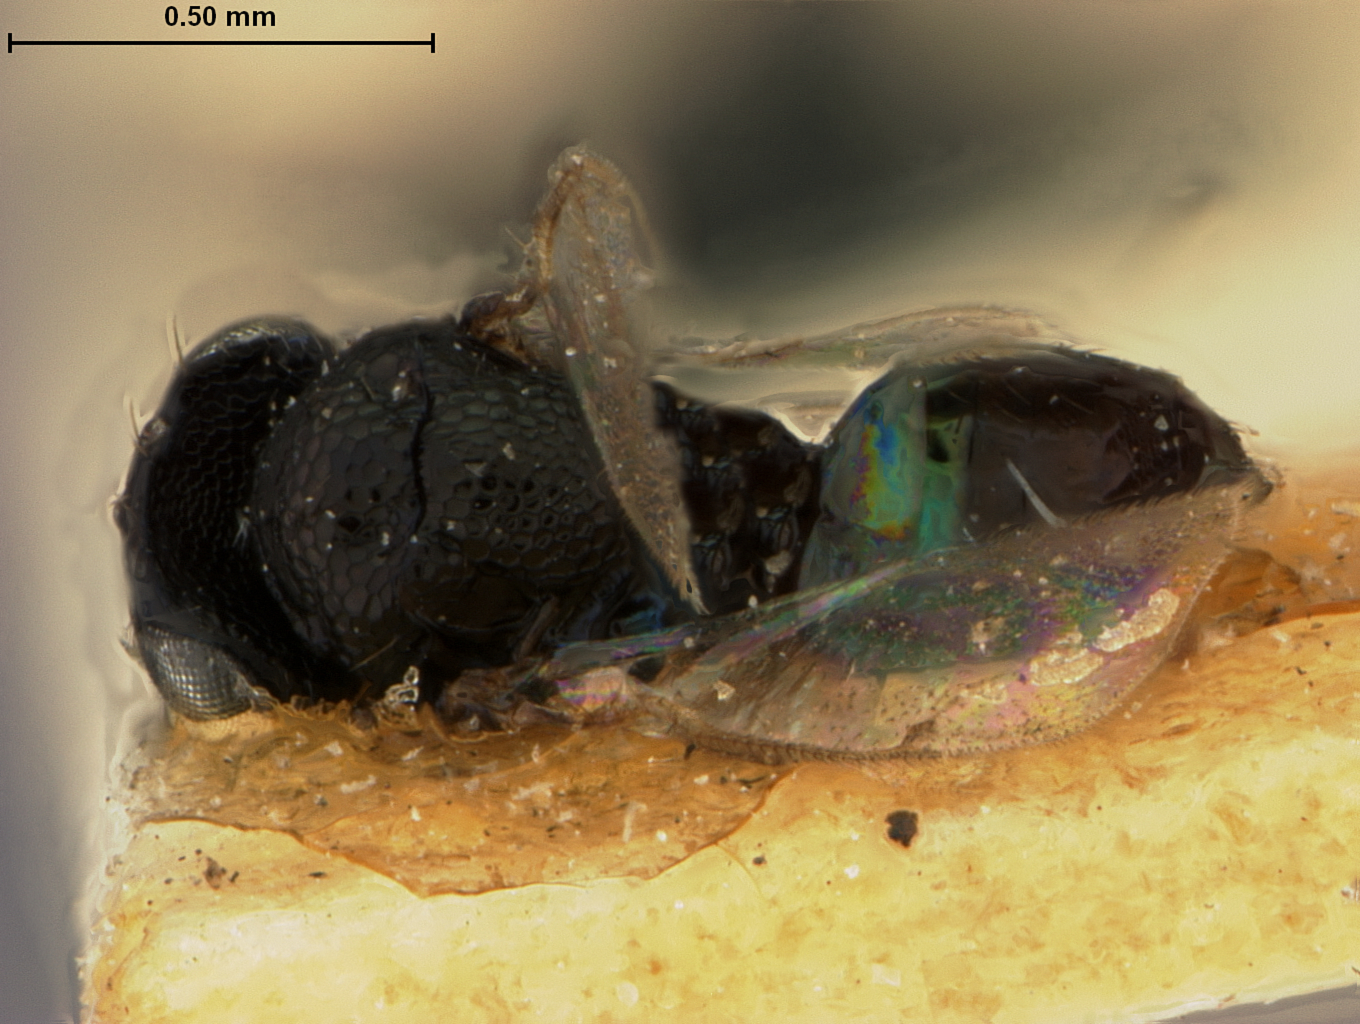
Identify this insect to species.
Pleurotropis leucopus
